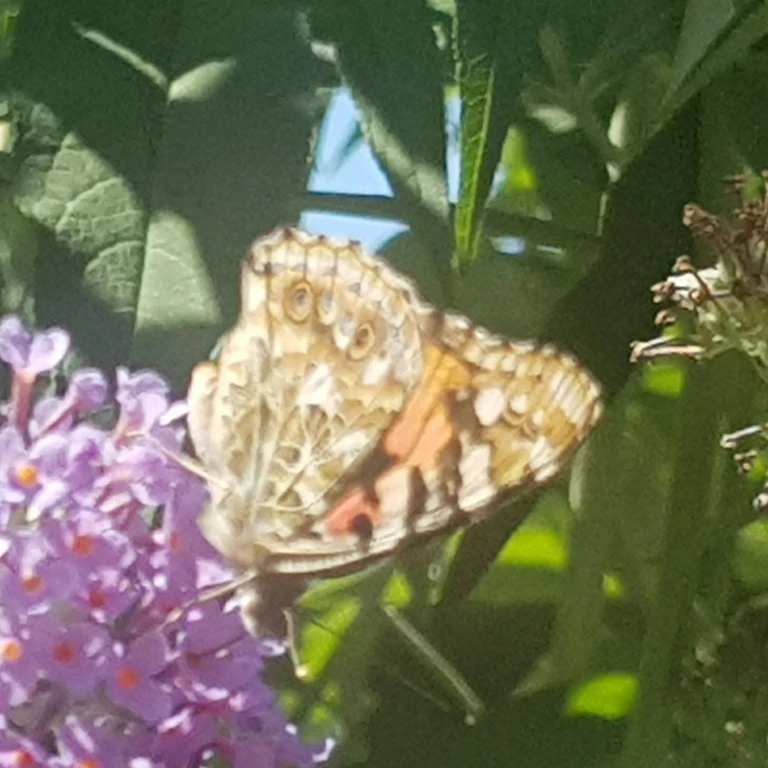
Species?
Vanessa cardui
